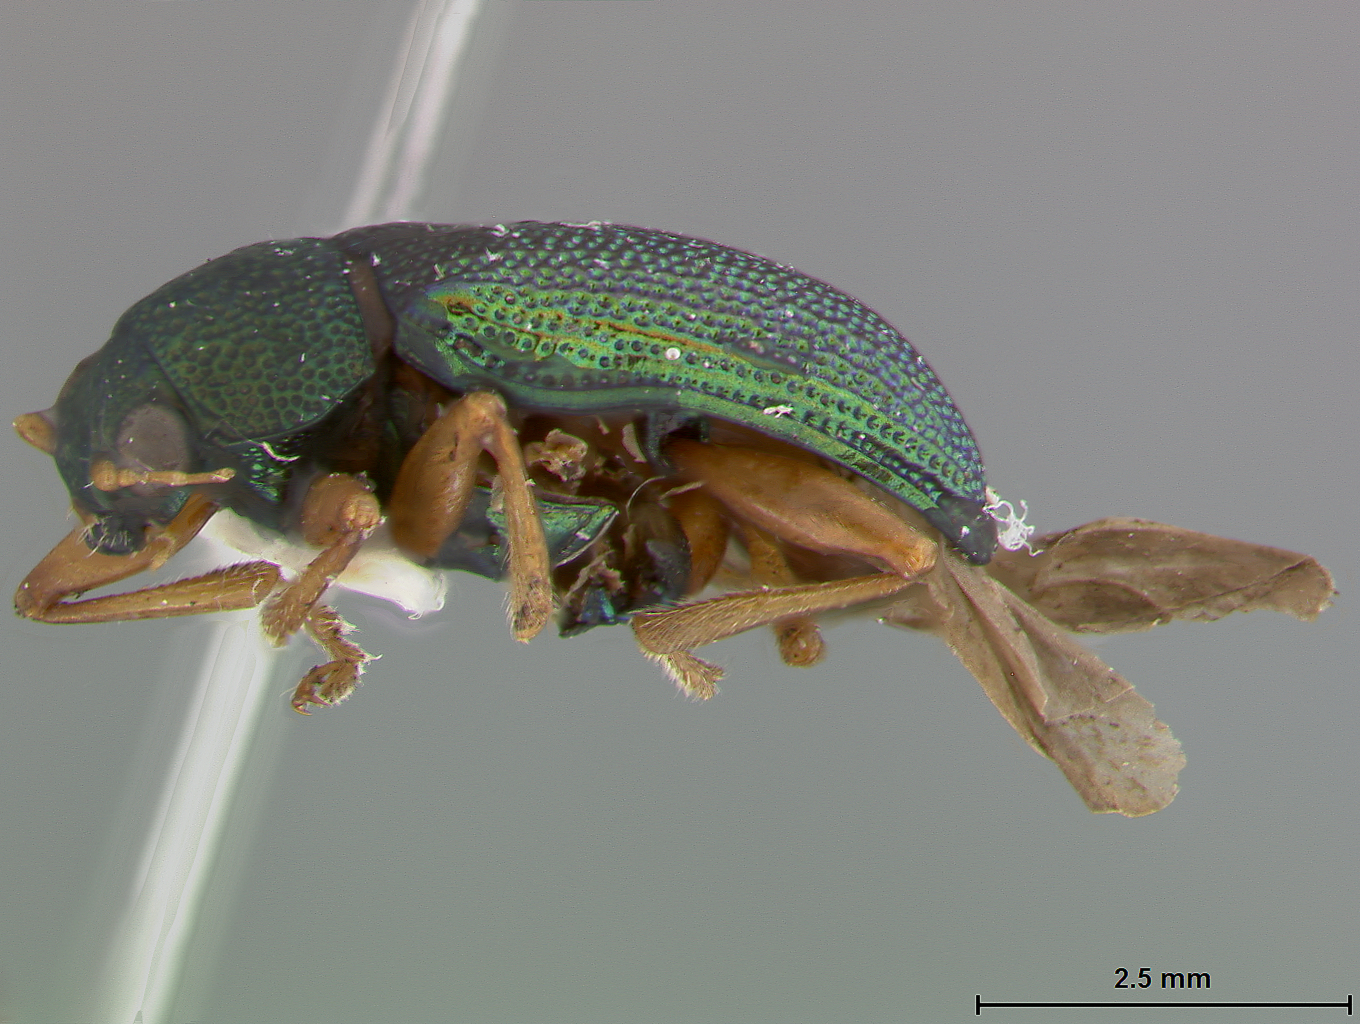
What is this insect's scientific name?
Colaspis guatemalensis
